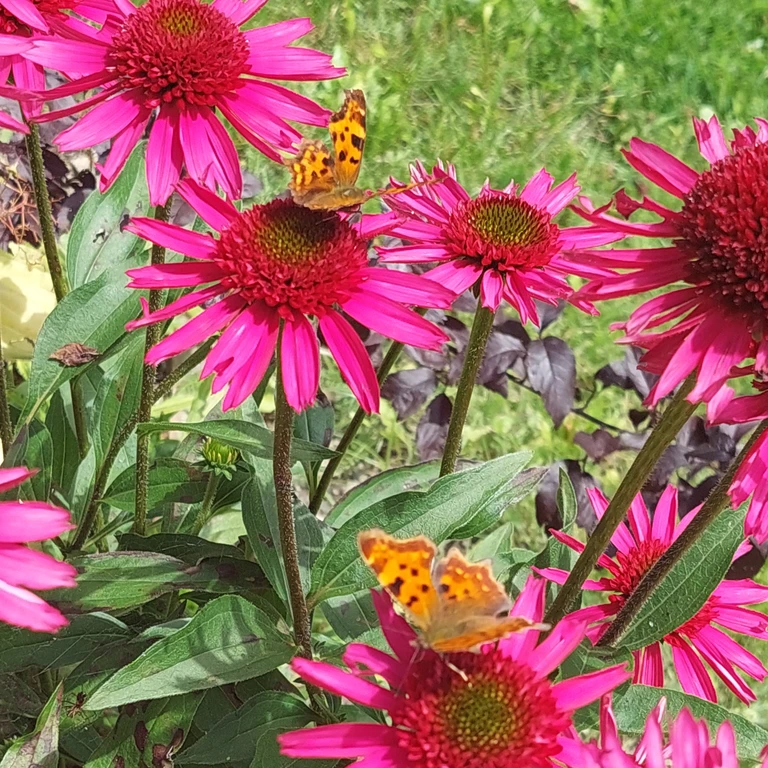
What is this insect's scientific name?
Polygonia c-album
